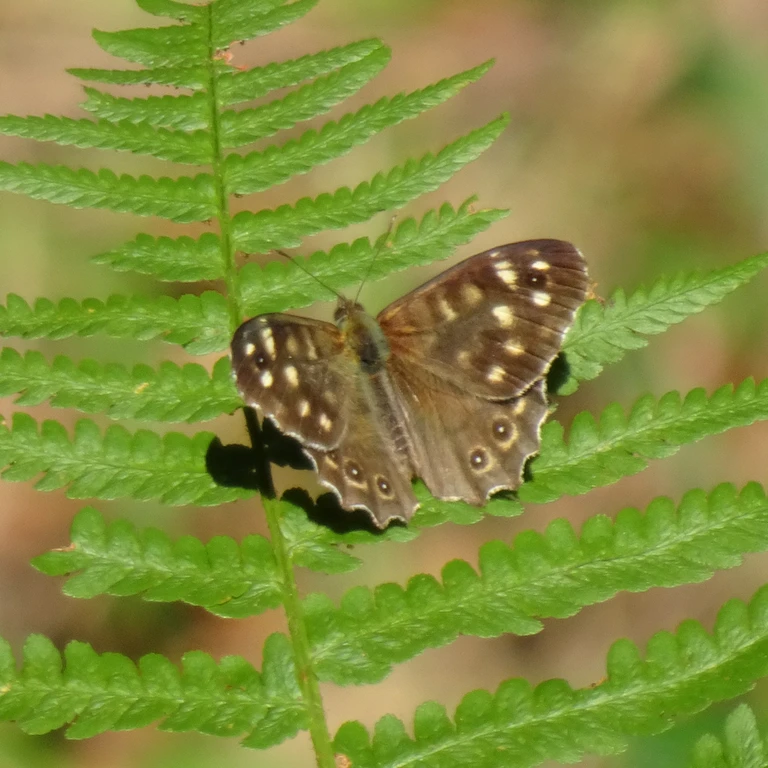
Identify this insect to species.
Pararge aegeria
